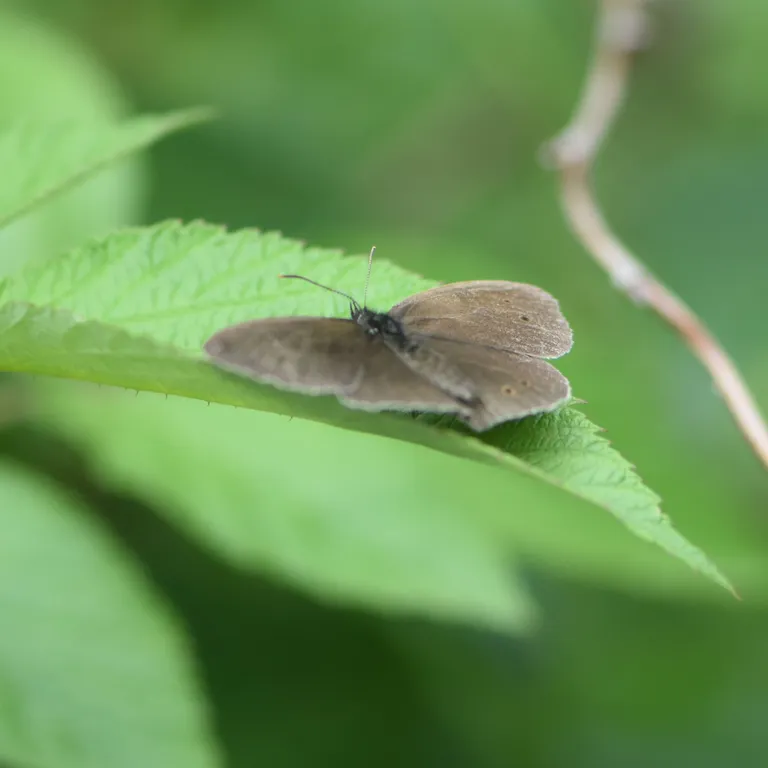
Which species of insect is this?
Aphantopus hyperantus
